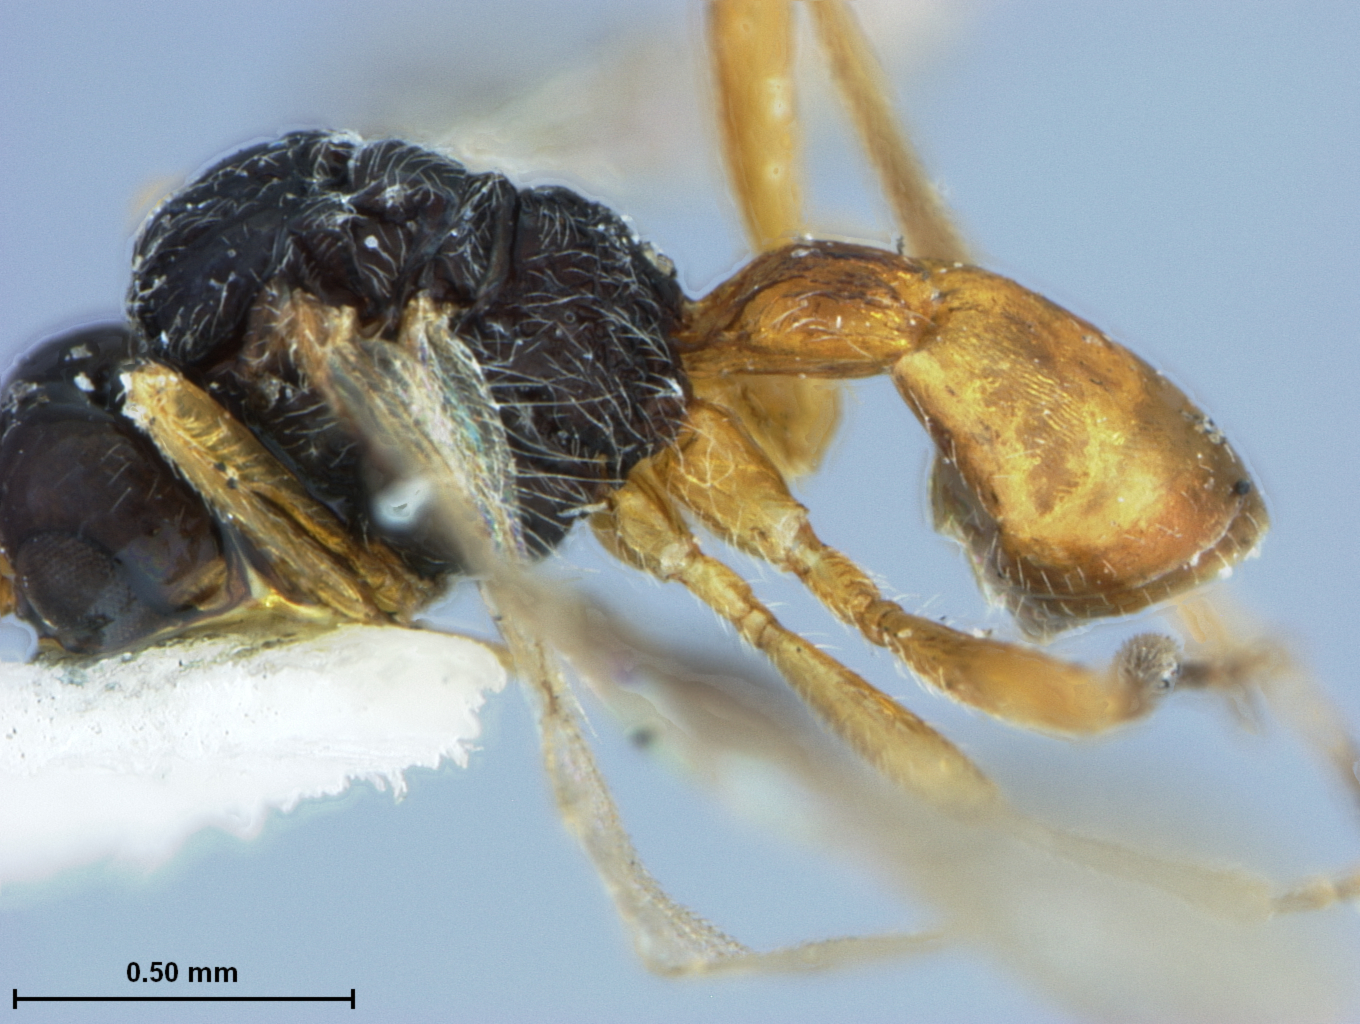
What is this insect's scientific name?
Acrobela tachinae
